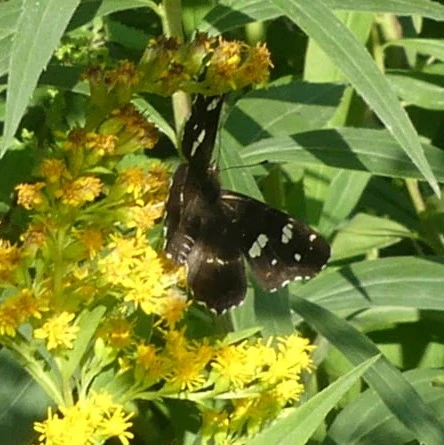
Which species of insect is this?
Araschnia levana
